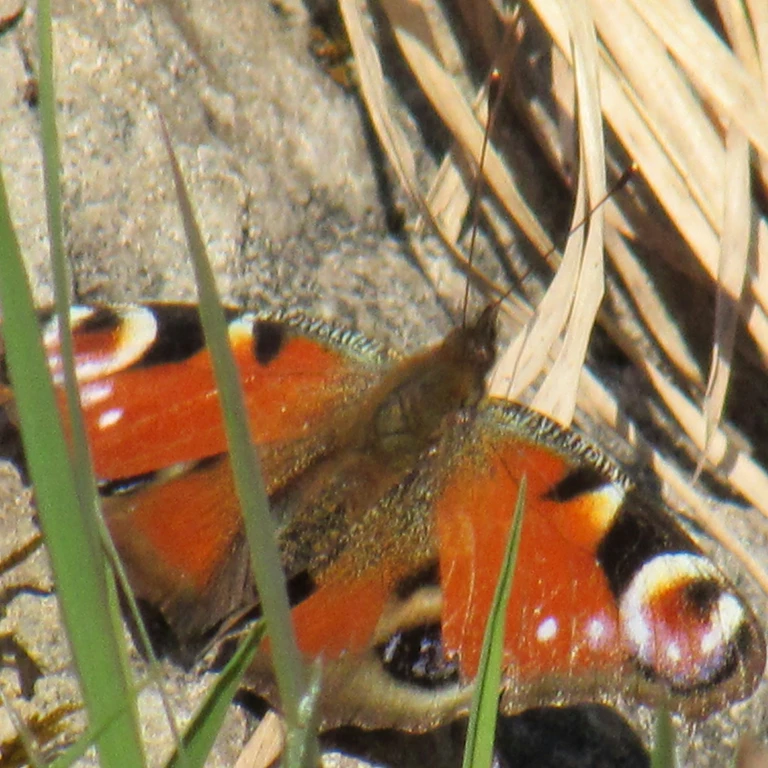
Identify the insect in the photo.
Aglais io
